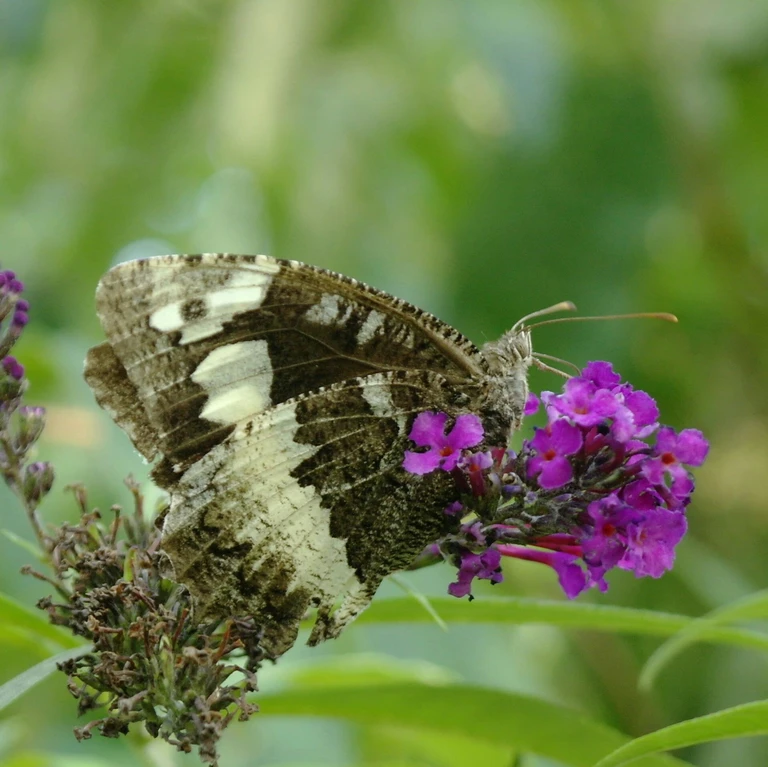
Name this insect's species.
Brintesia circe
